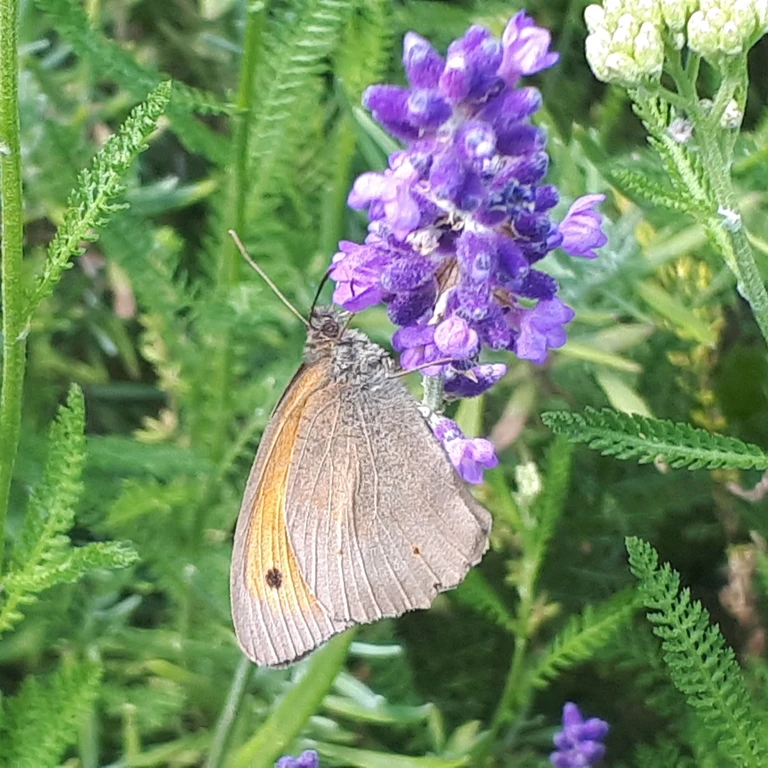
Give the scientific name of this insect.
Maniola jurtina
